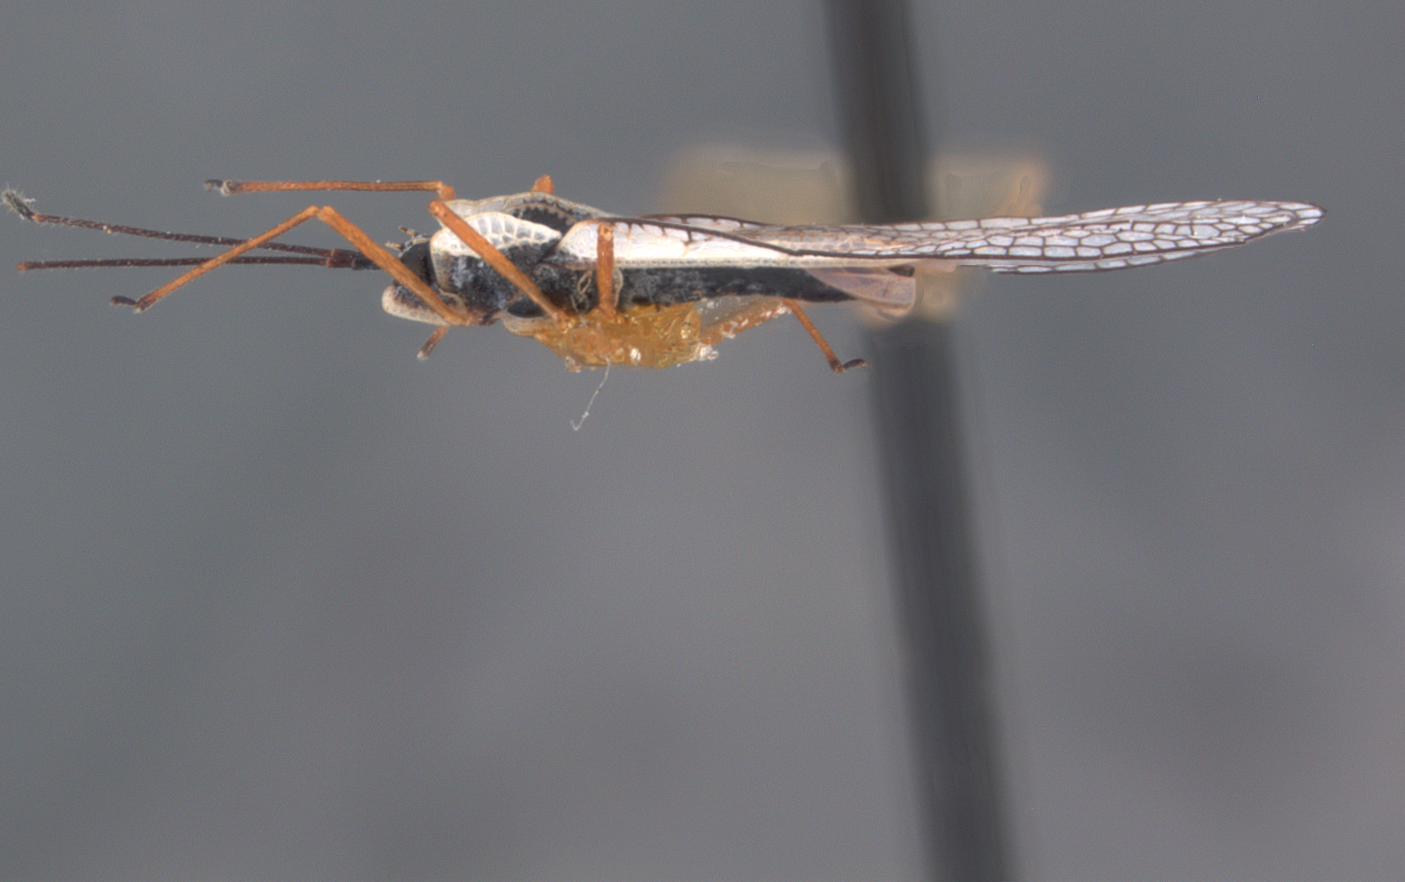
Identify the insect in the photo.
Leptodictya colombiana
